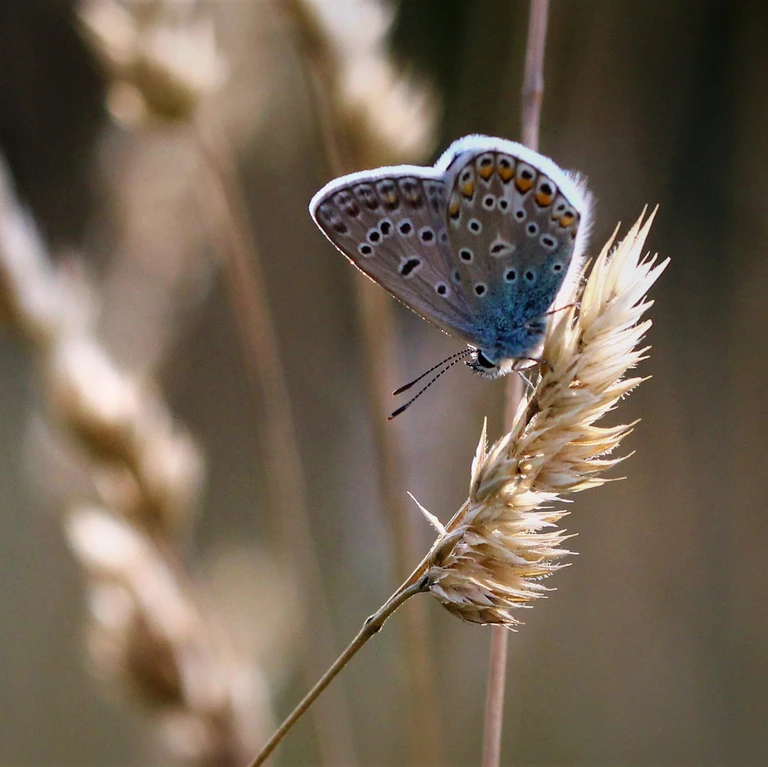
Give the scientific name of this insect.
Polyommatus icarus
